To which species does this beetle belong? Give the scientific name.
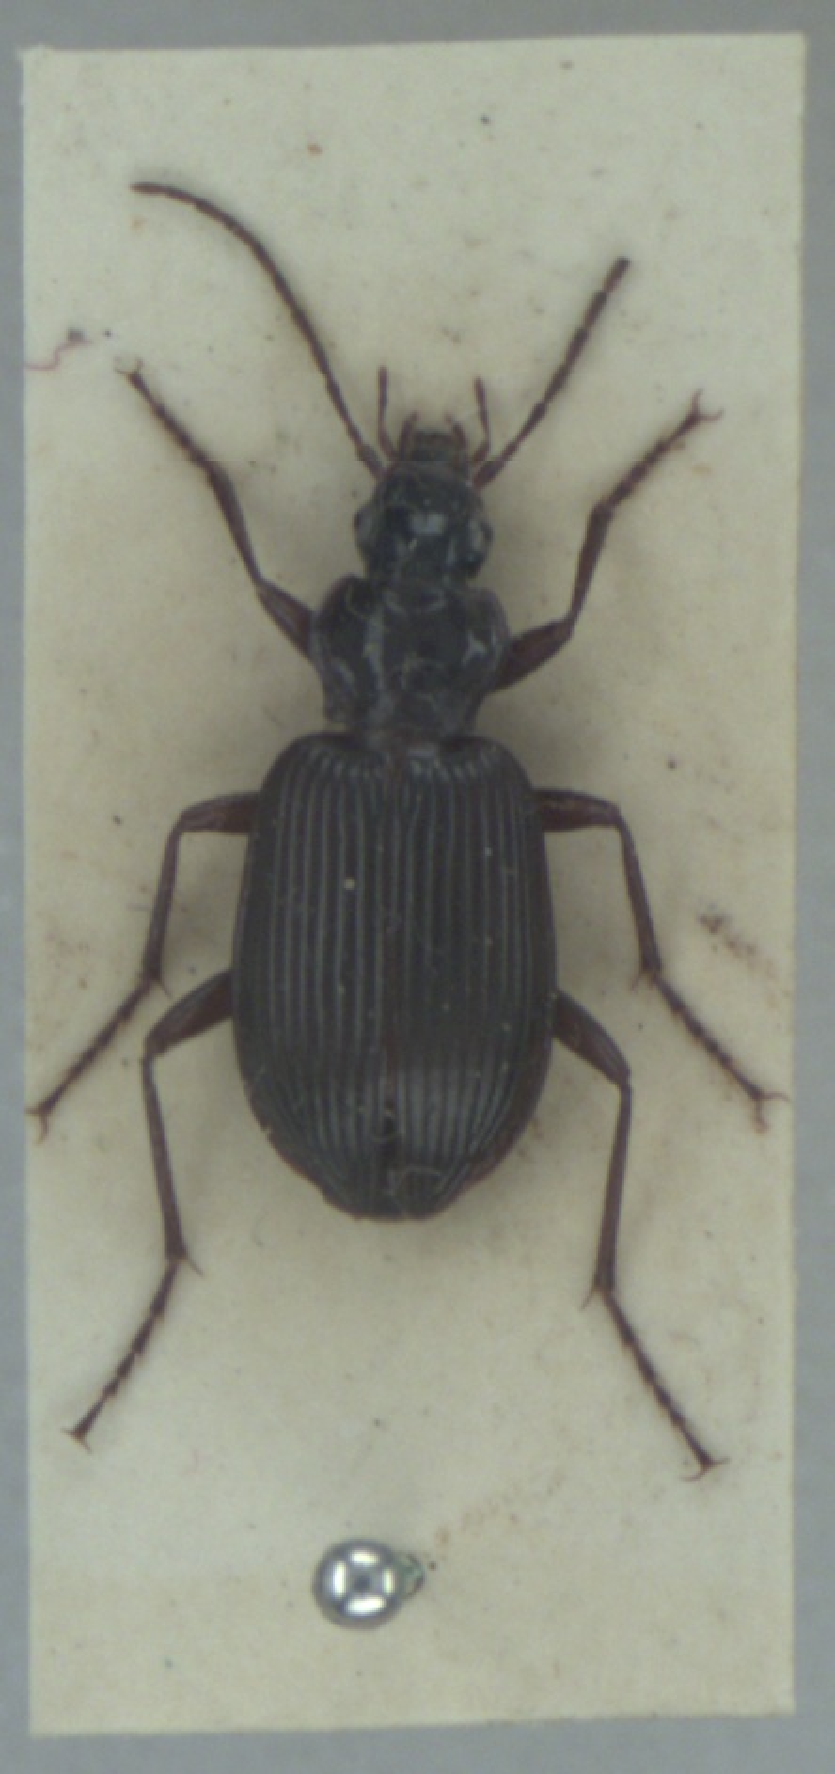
Platynus assimilis
